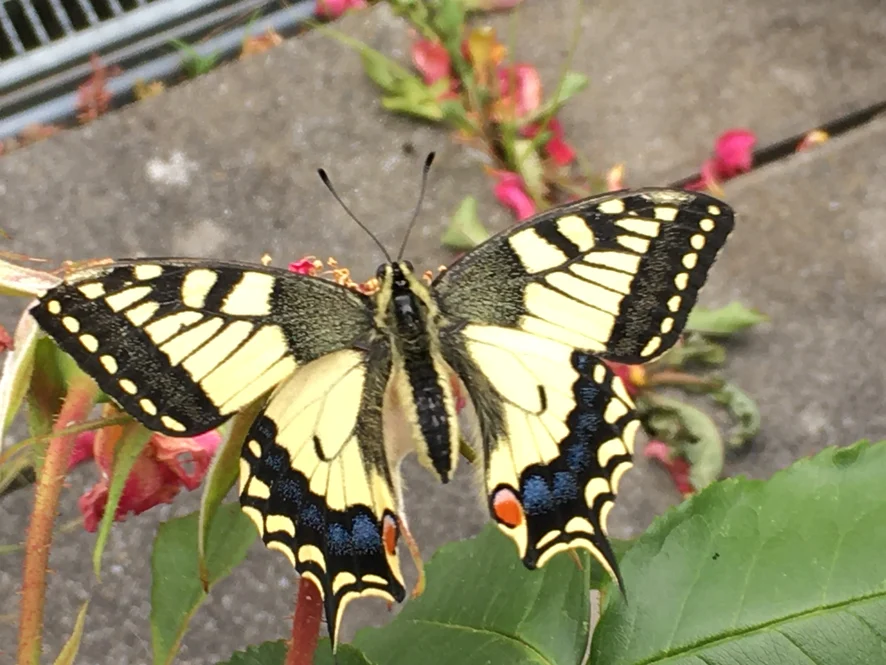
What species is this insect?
Papilio machaon
